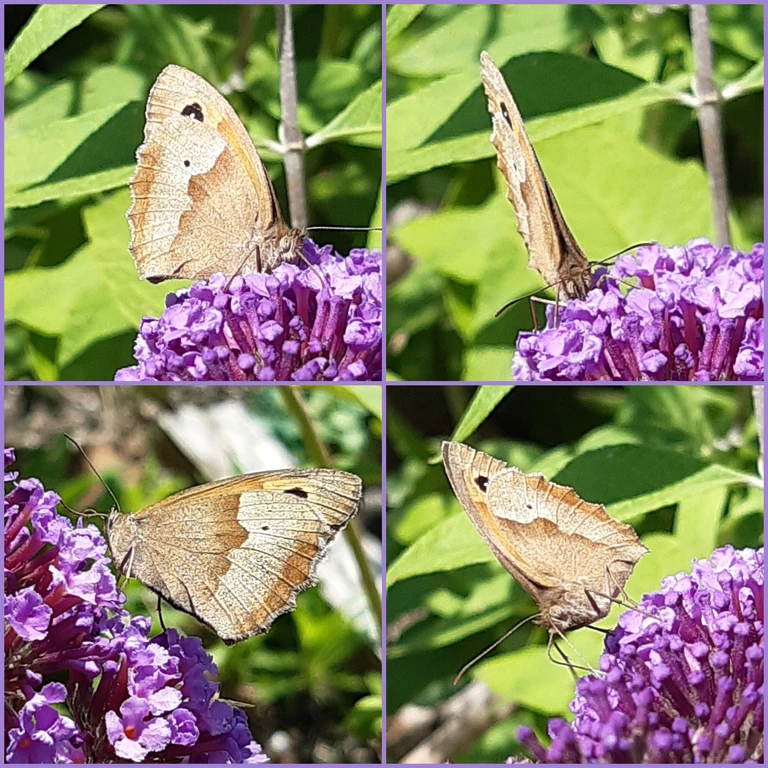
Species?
Maniola jurtina
